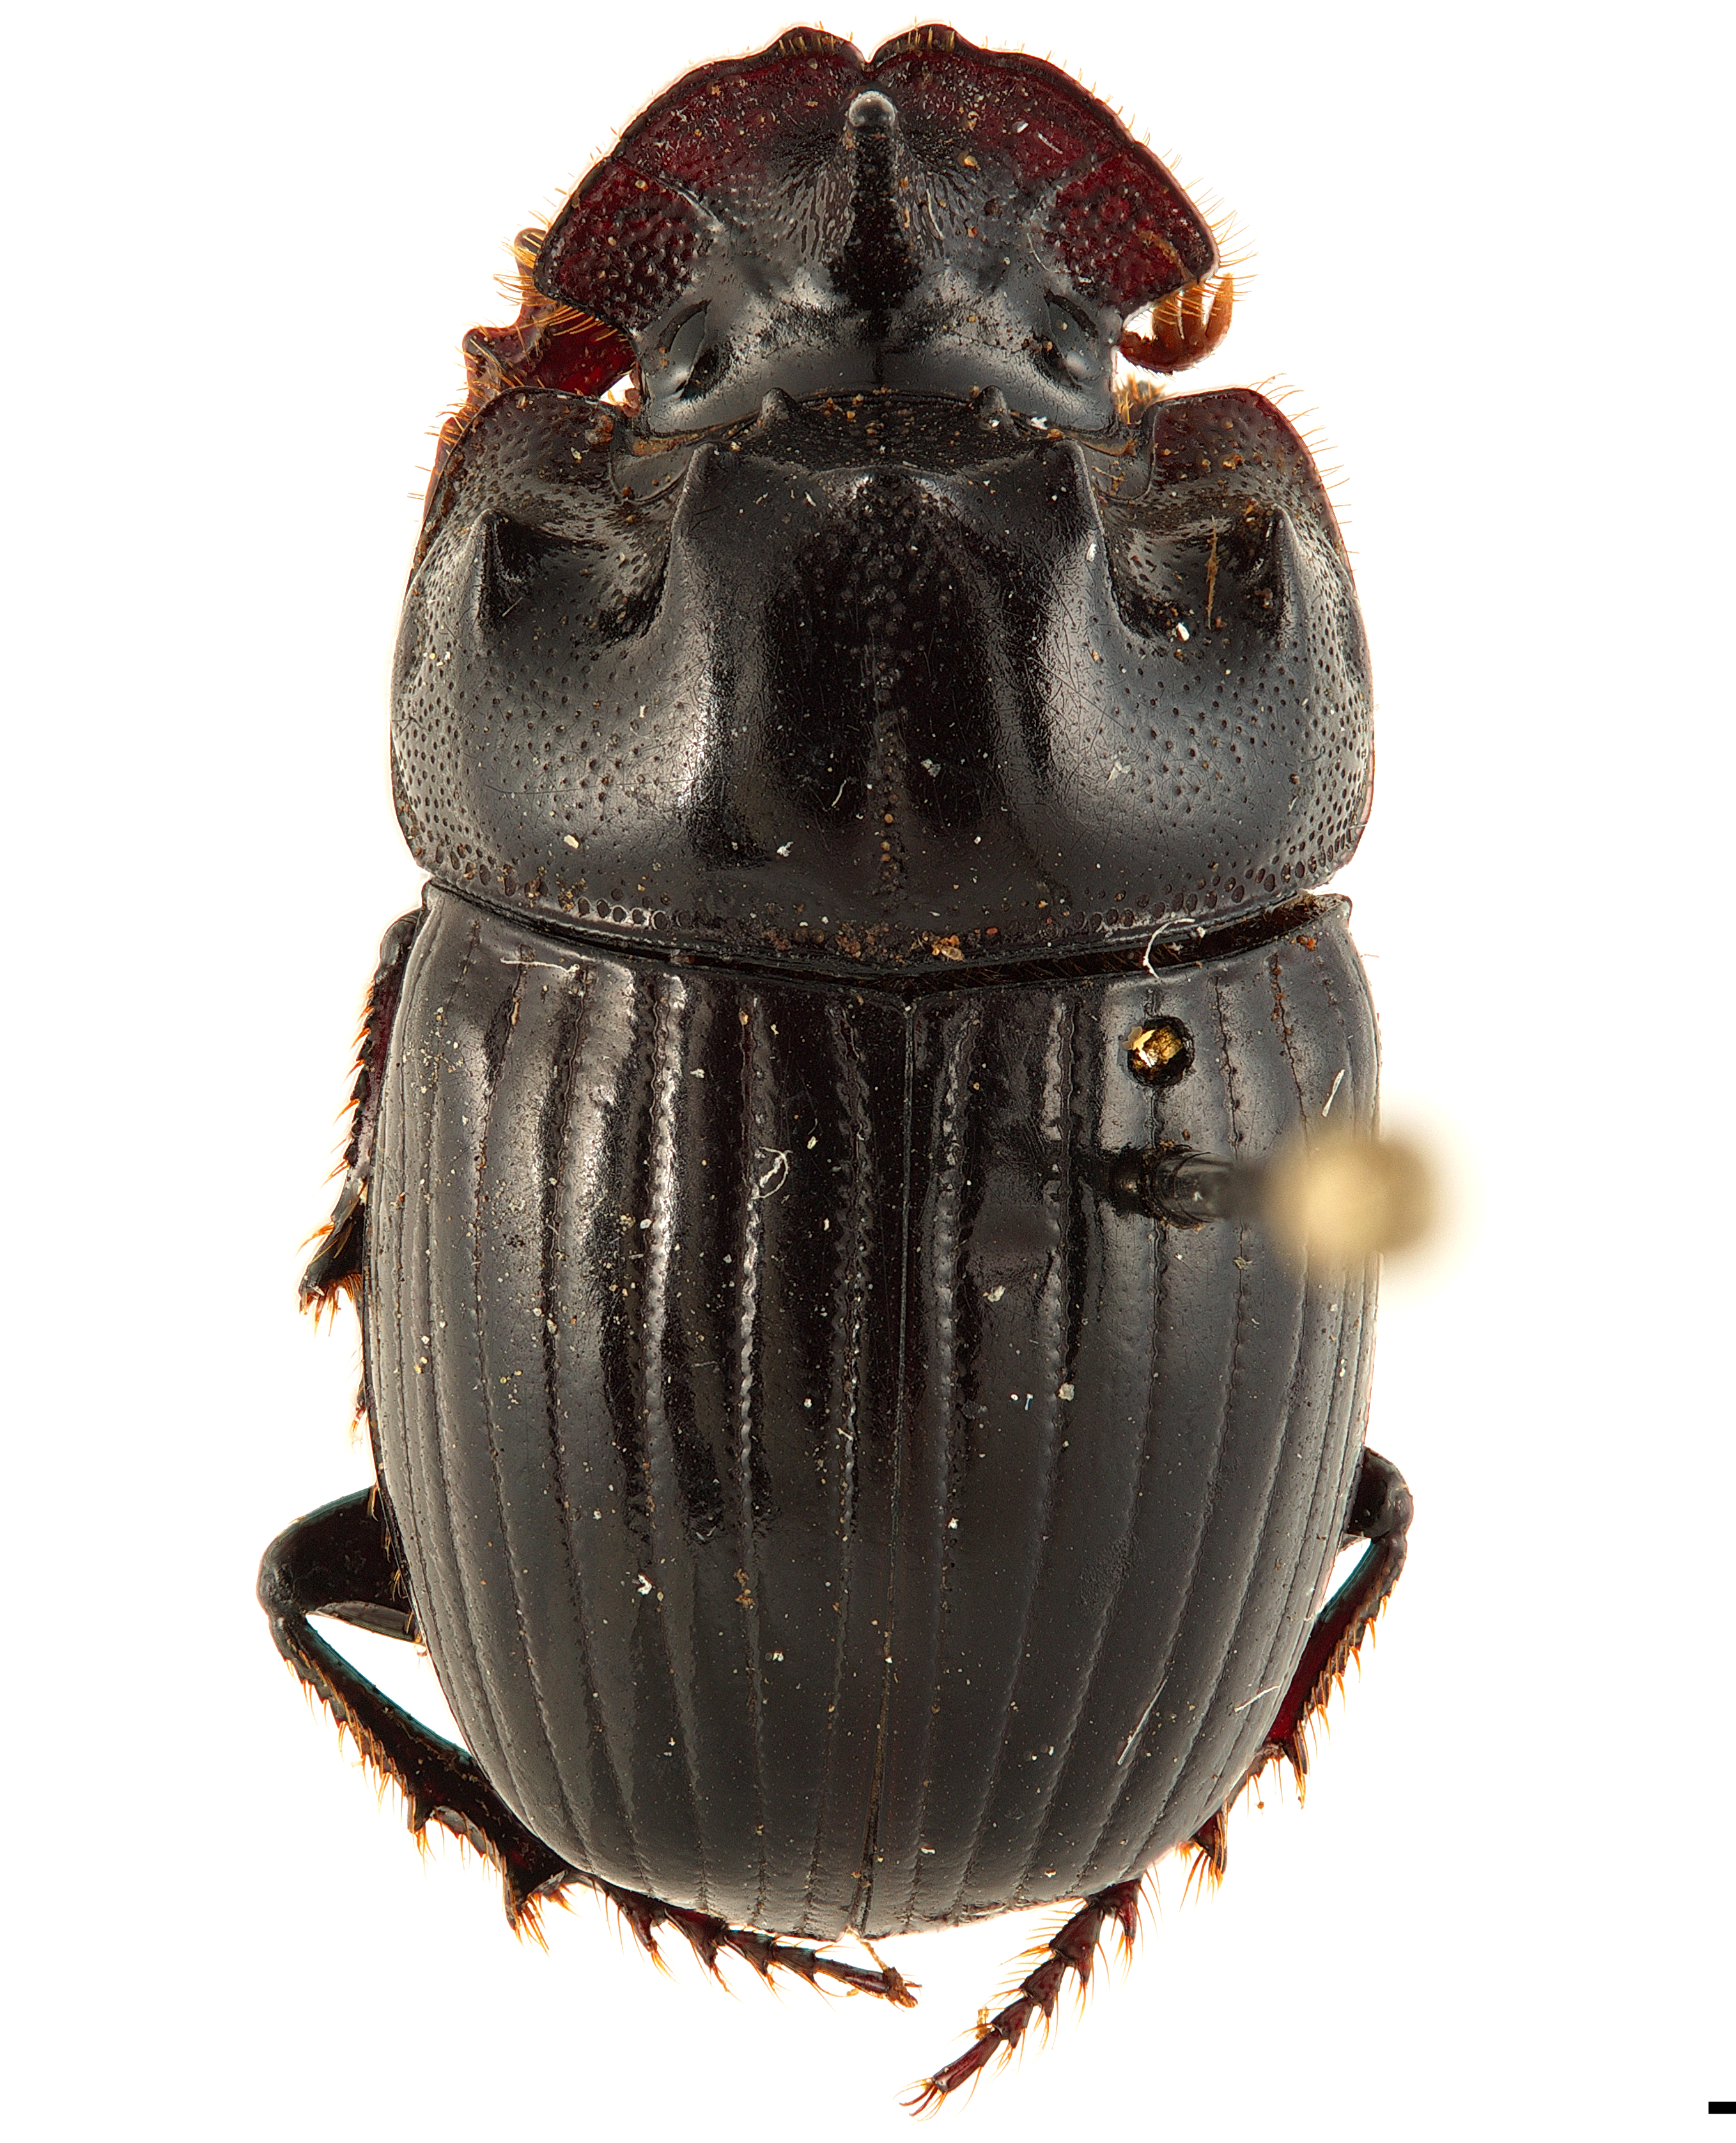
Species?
Copris orphanus
